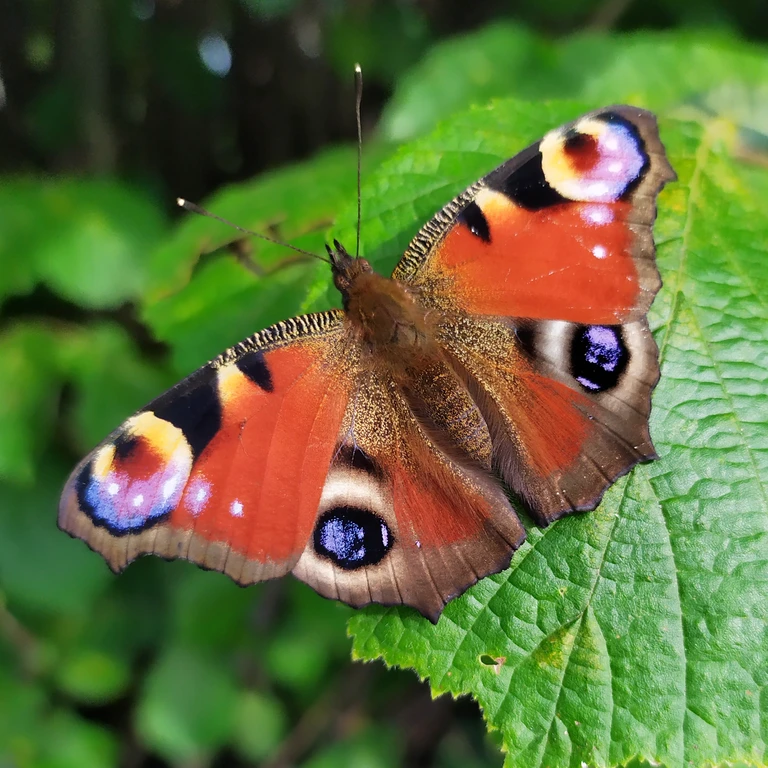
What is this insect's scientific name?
Aglais io
